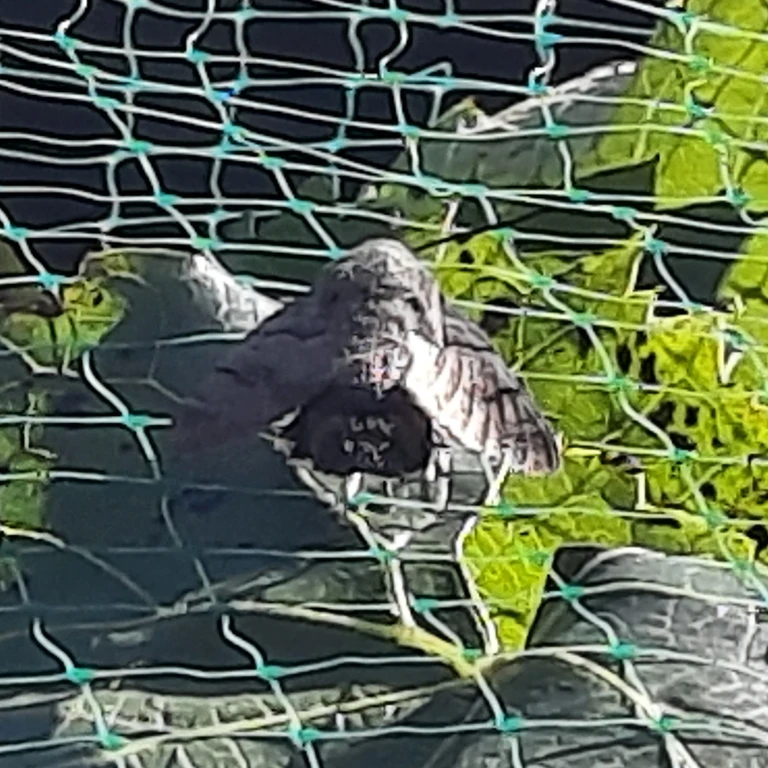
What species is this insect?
Macroglossum stellatarum
